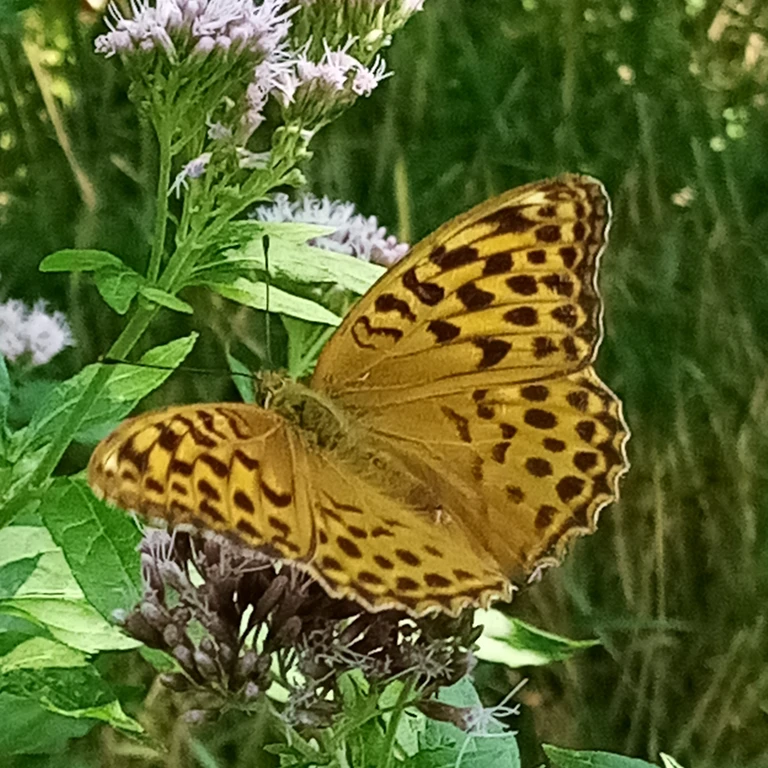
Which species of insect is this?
Argynnis paphia
